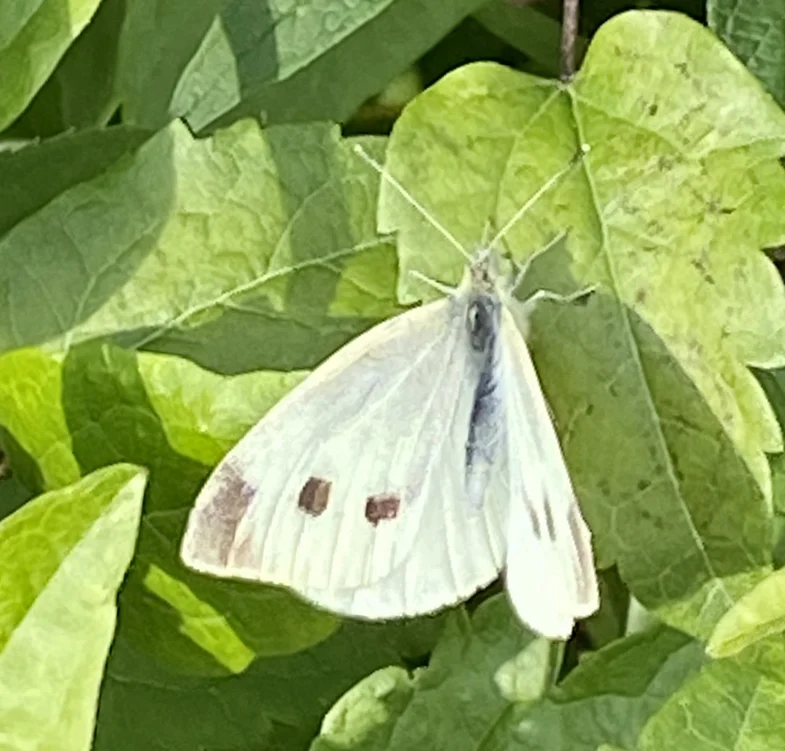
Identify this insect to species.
Pieris rapae
